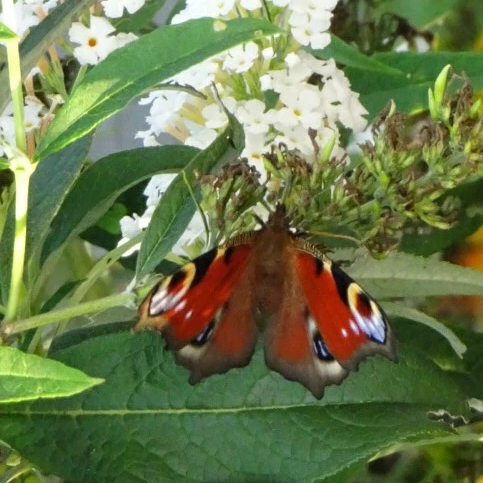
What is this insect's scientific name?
Aglais io
